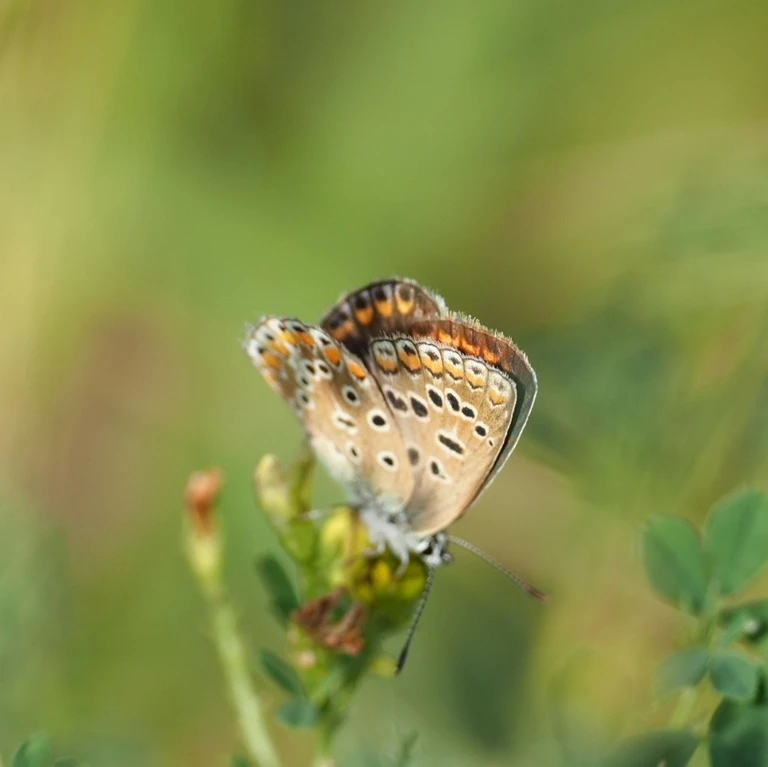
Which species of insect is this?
Polyommatus icarus
